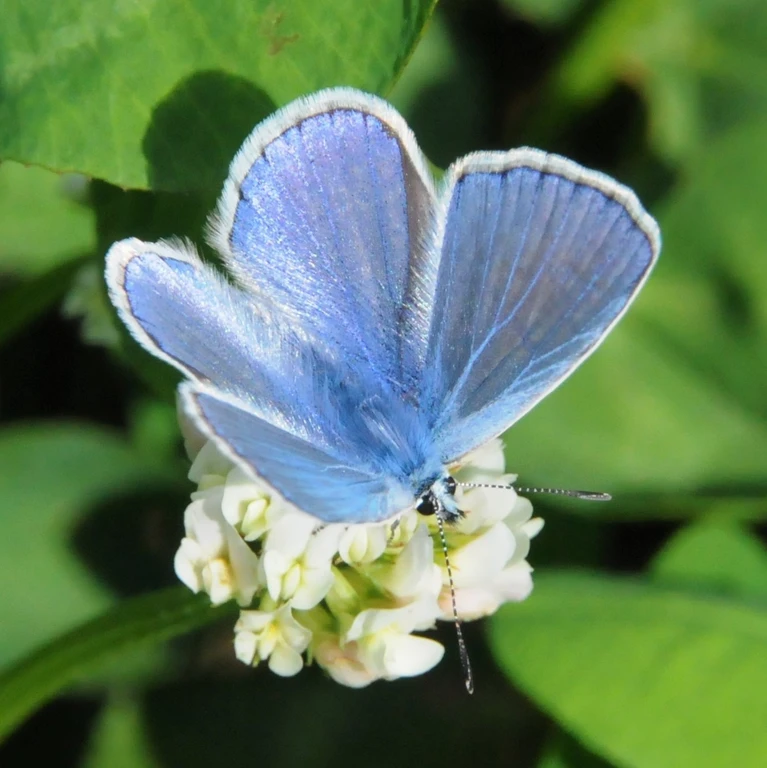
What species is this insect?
Polyommatus icarus
